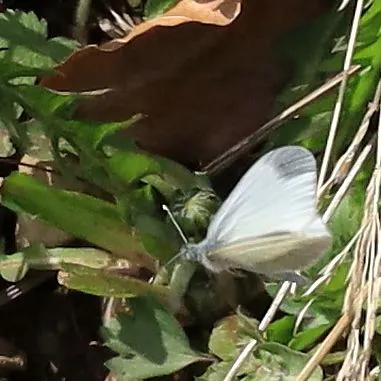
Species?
Leptidea sinapis/juvernica
